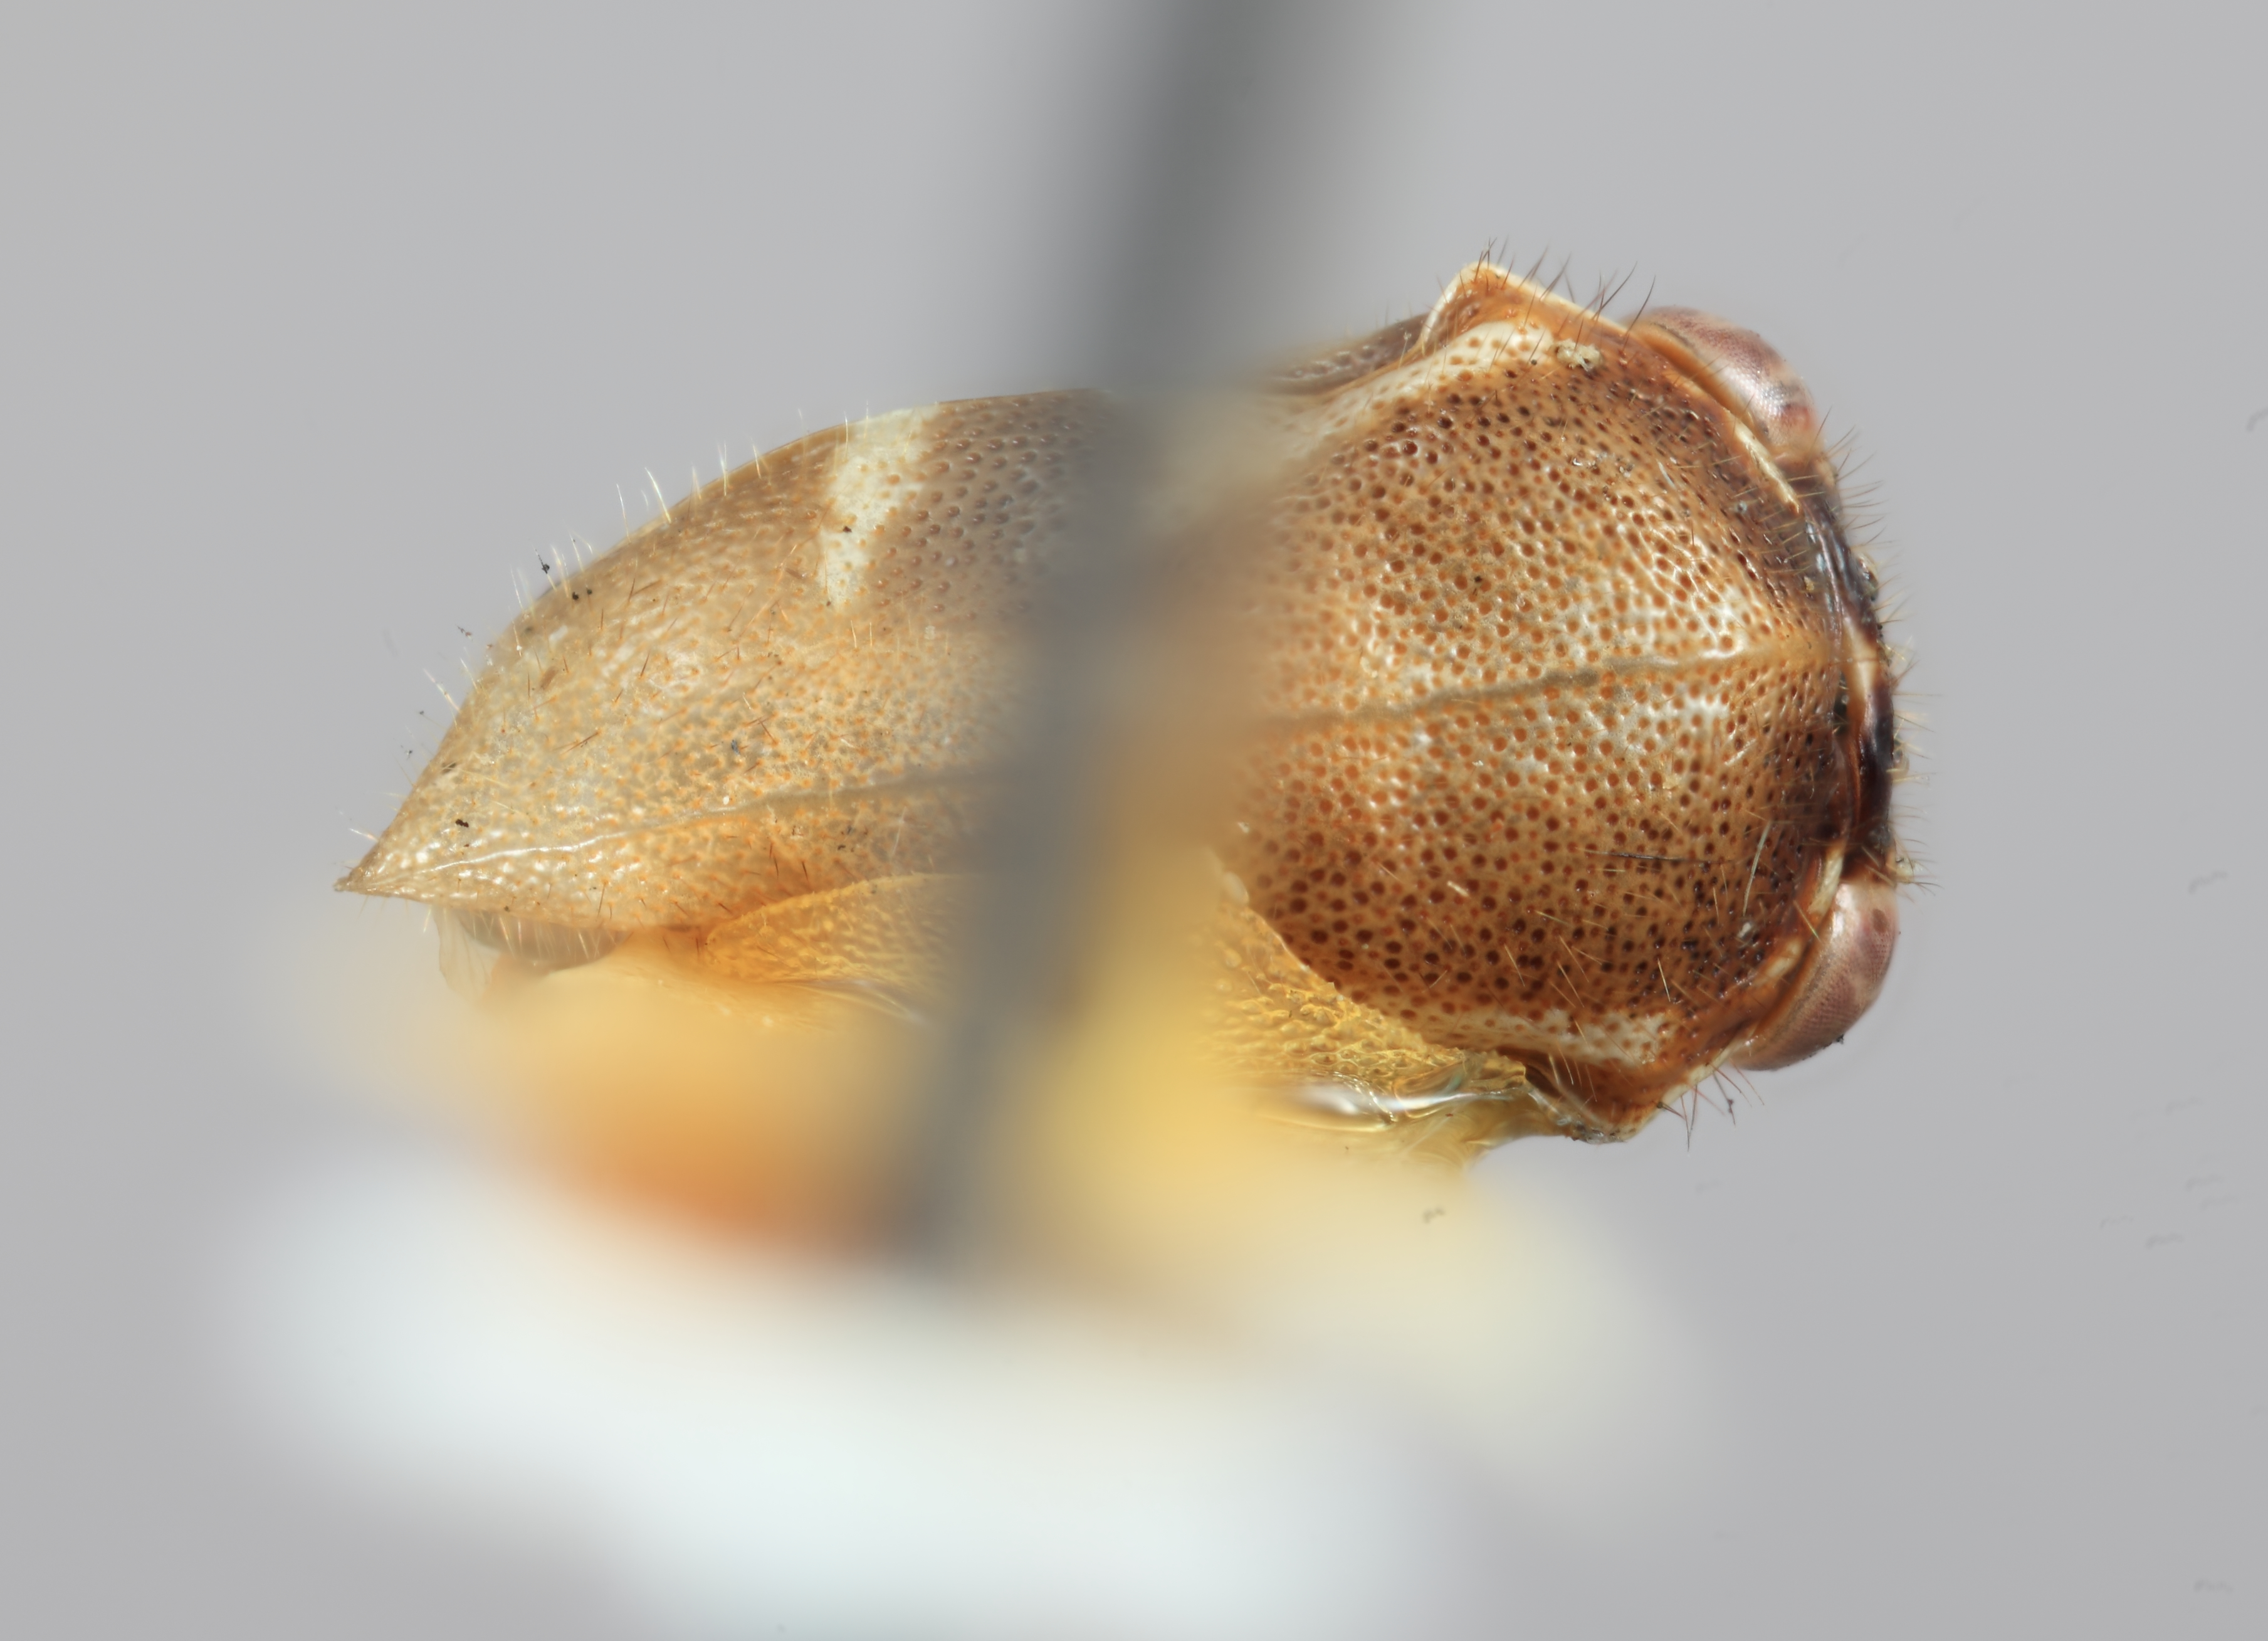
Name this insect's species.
Vanduzea mayana
